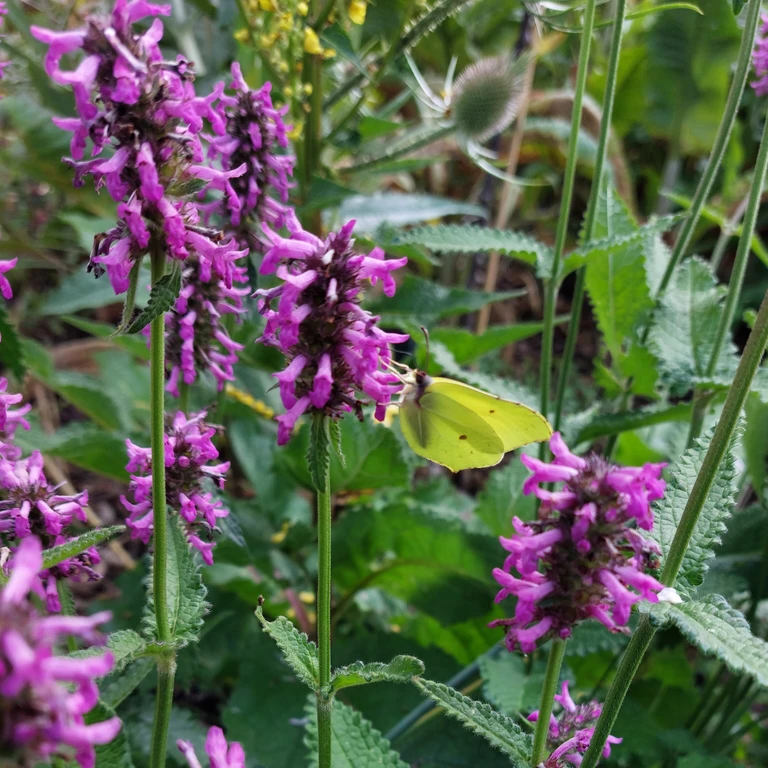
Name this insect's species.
Gonepteryx rhamni
